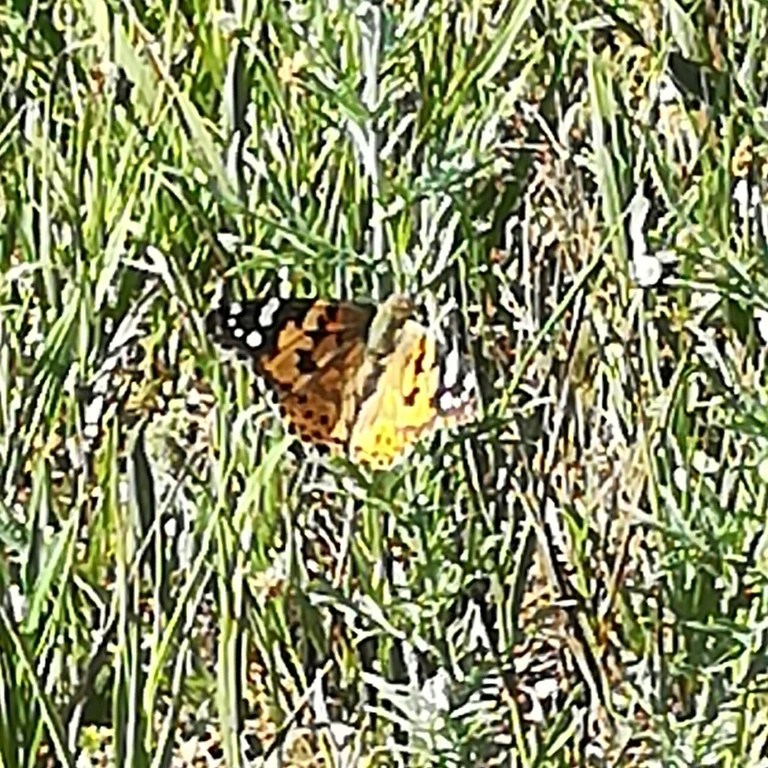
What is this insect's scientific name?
Vanessa cardui
